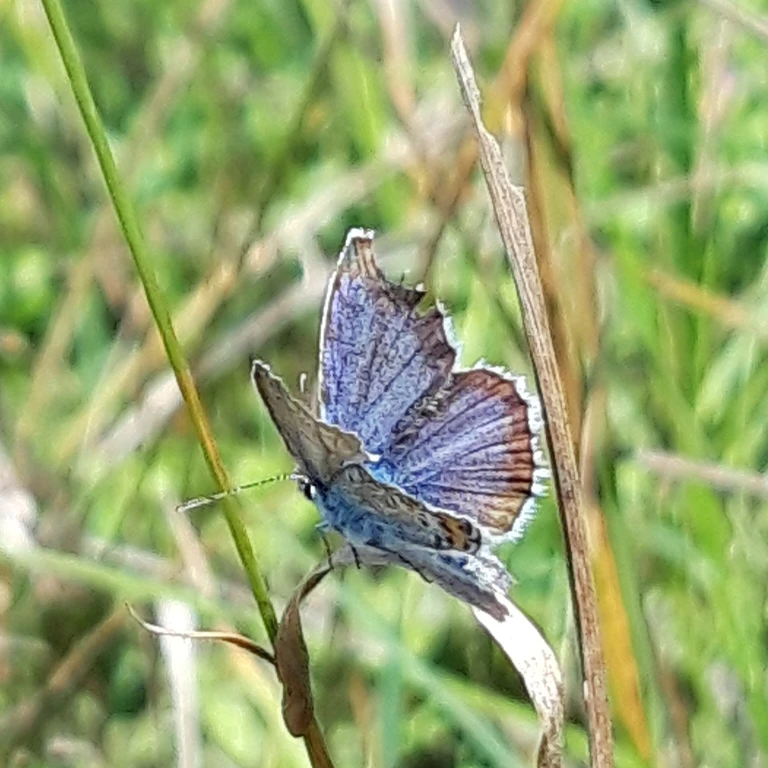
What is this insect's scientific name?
Plebejus argus
